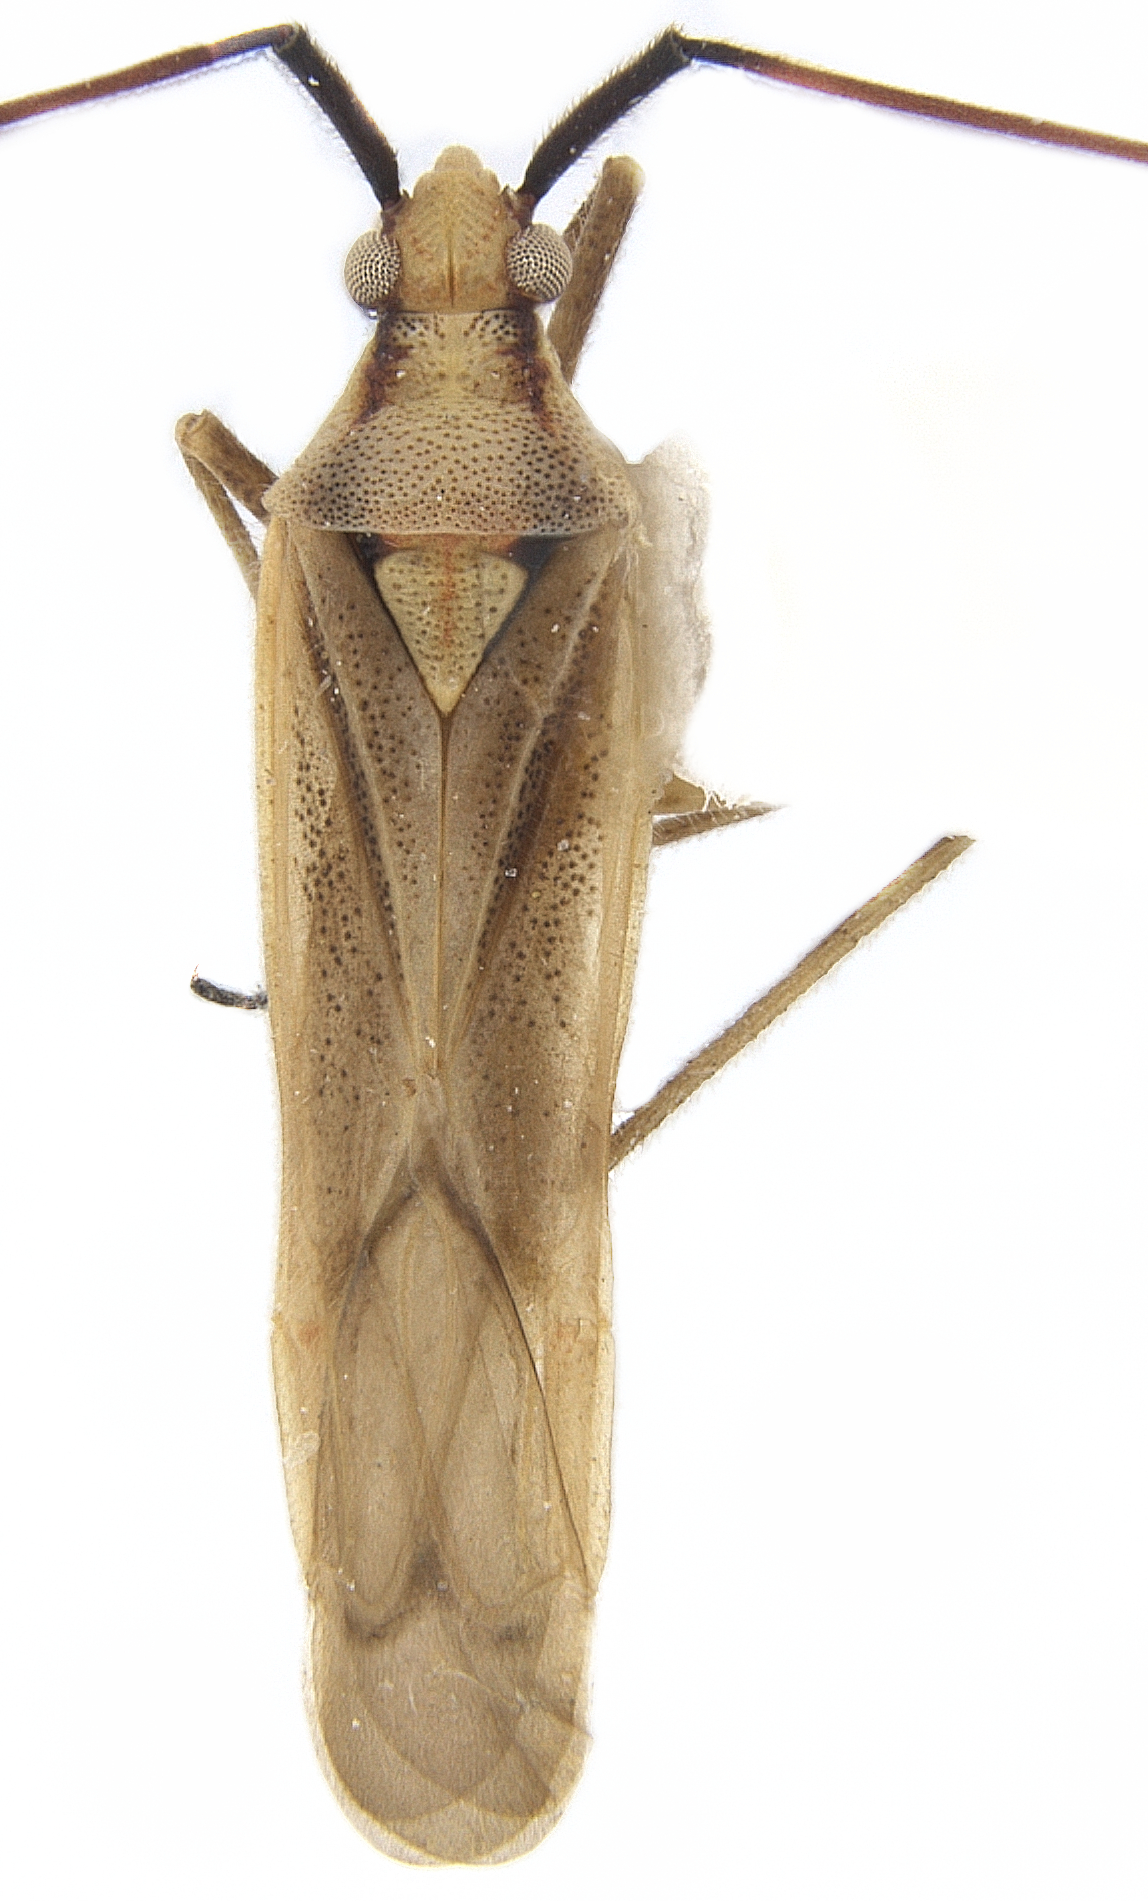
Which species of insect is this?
Autumnimiris koebelei
